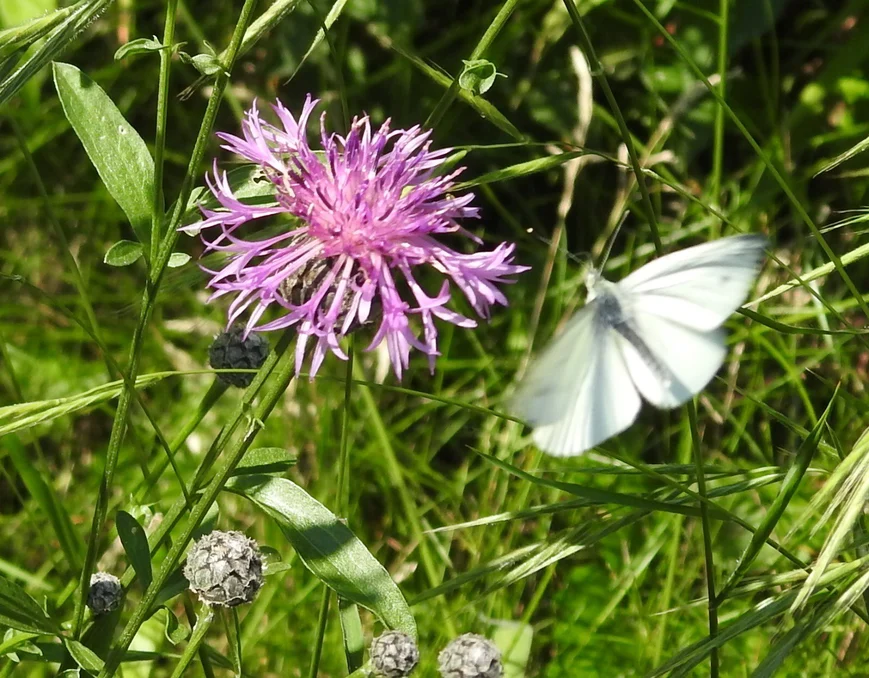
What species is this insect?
Pieris napi
